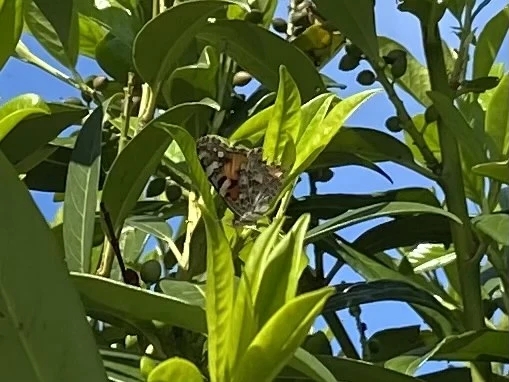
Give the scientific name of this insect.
Vanessa cardui
